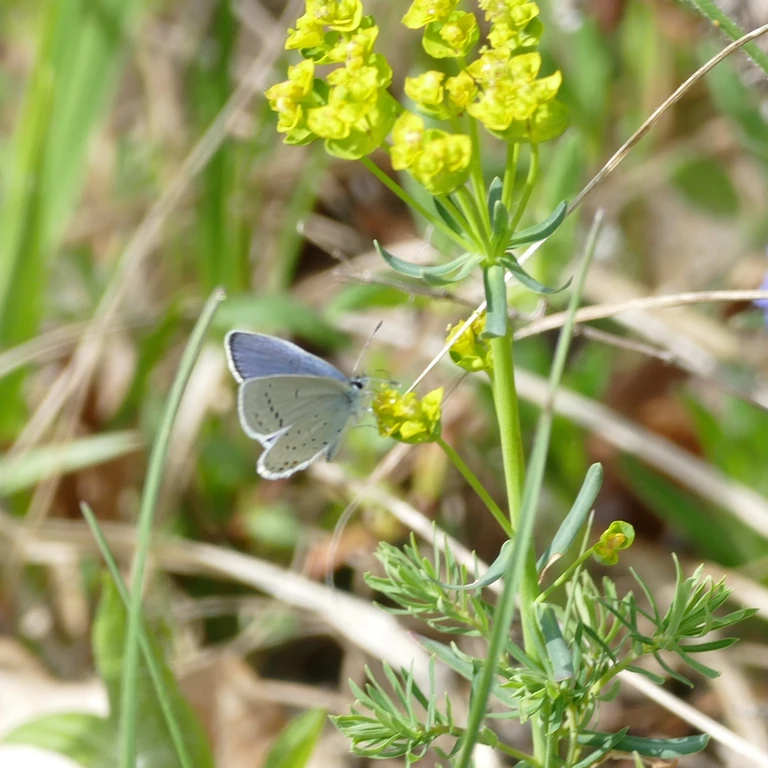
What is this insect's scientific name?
Cupido argiades (also Elkalyce argiades)
